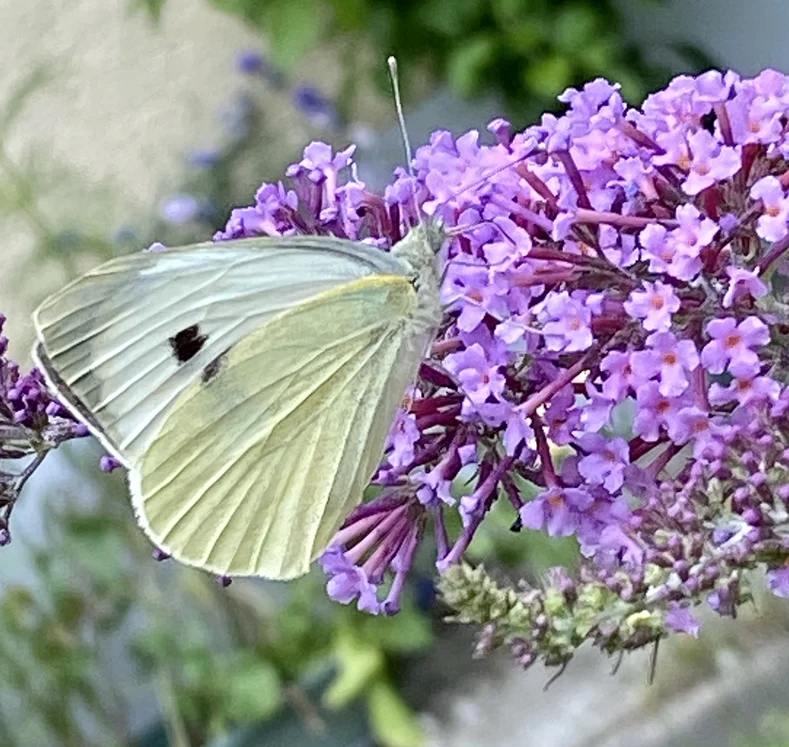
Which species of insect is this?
Pieris brassicae
